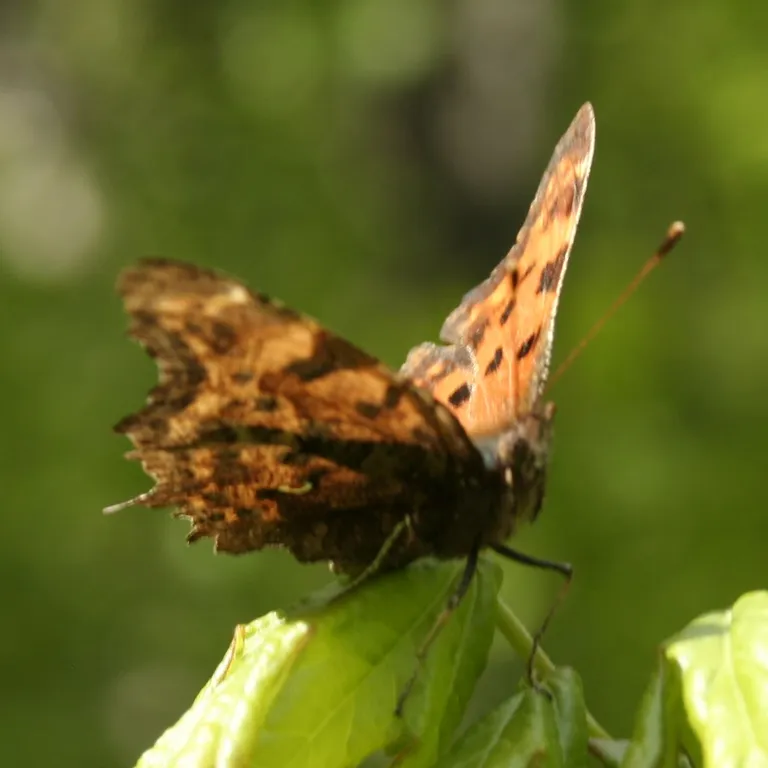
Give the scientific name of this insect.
Polygonia c-album
